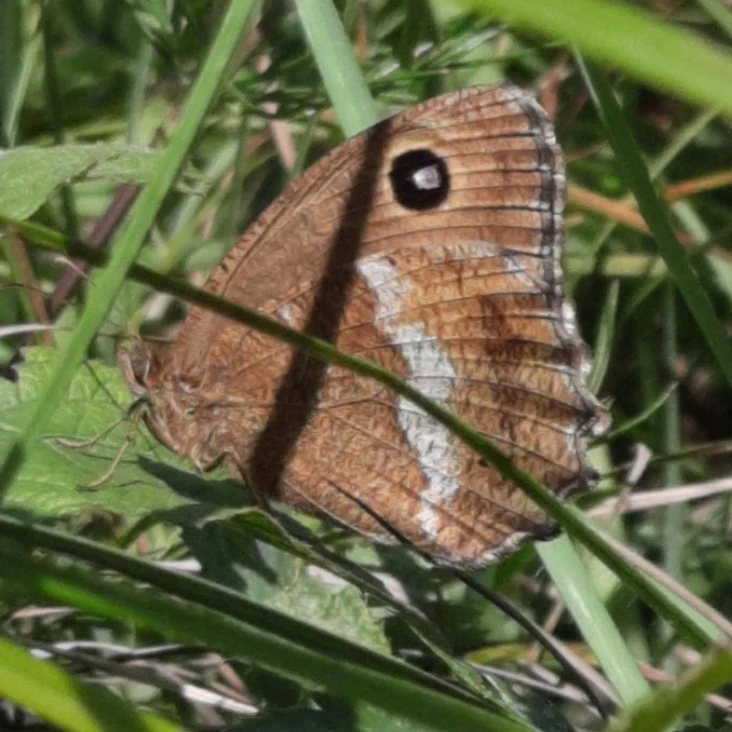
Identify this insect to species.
Minois dryas
